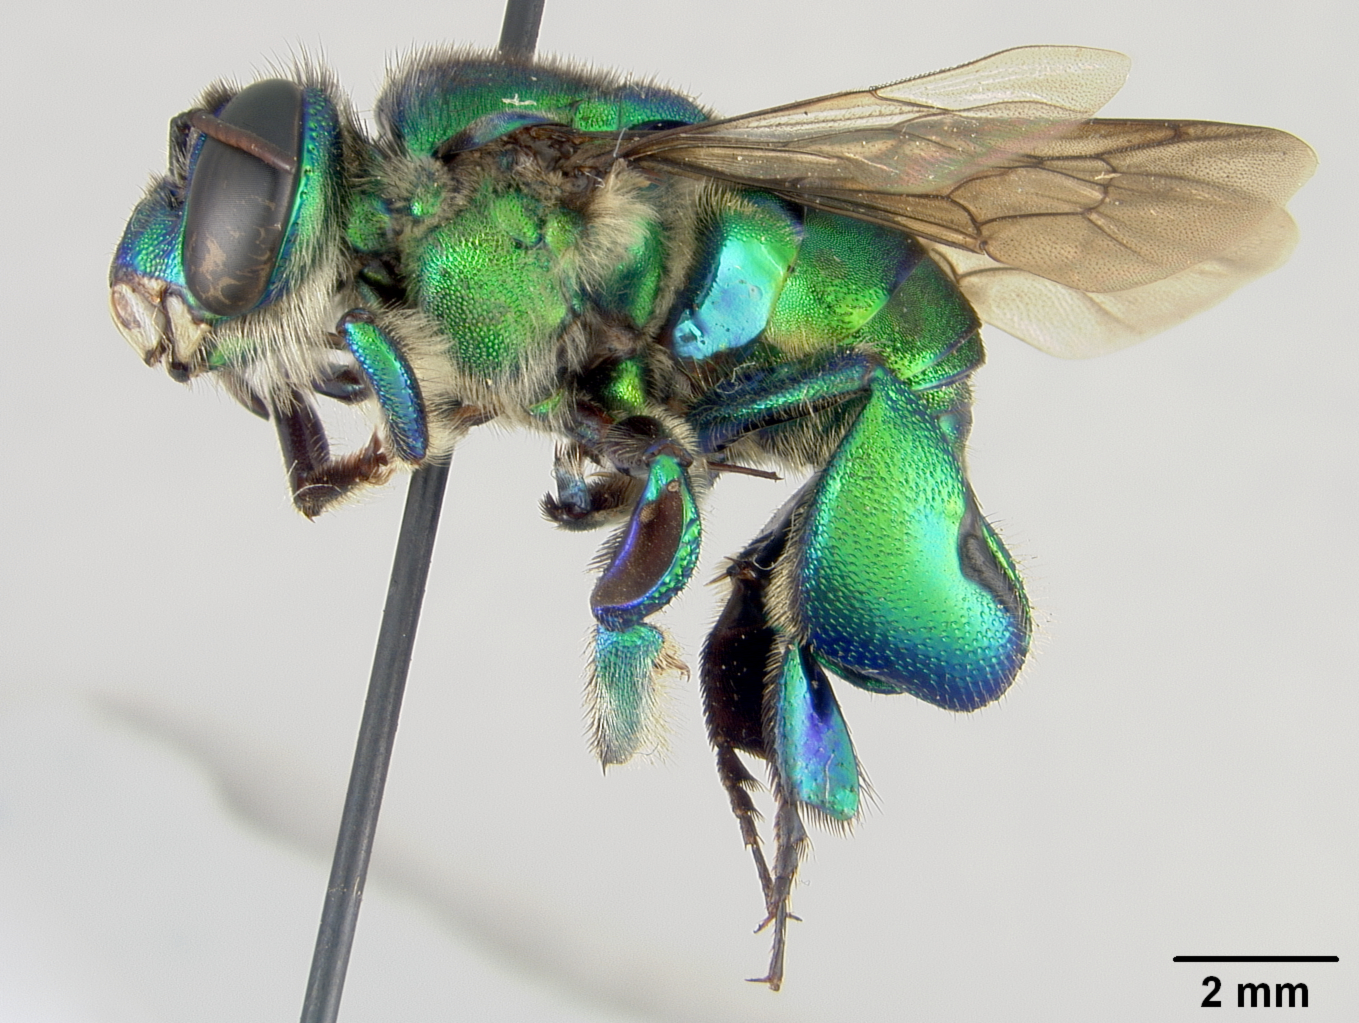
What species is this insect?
Euglossa ioprosopa
